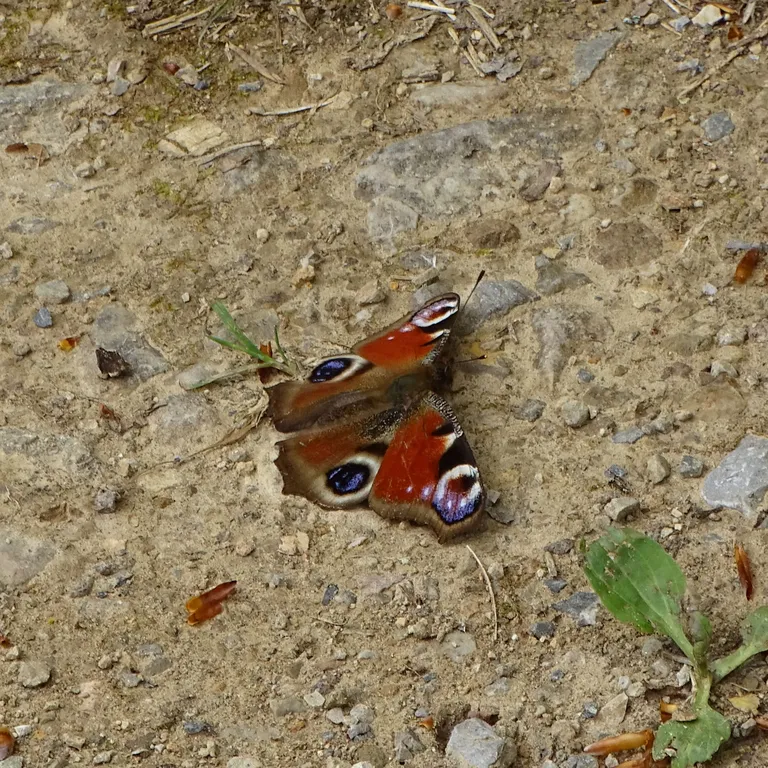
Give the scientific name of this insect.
Aglais io
